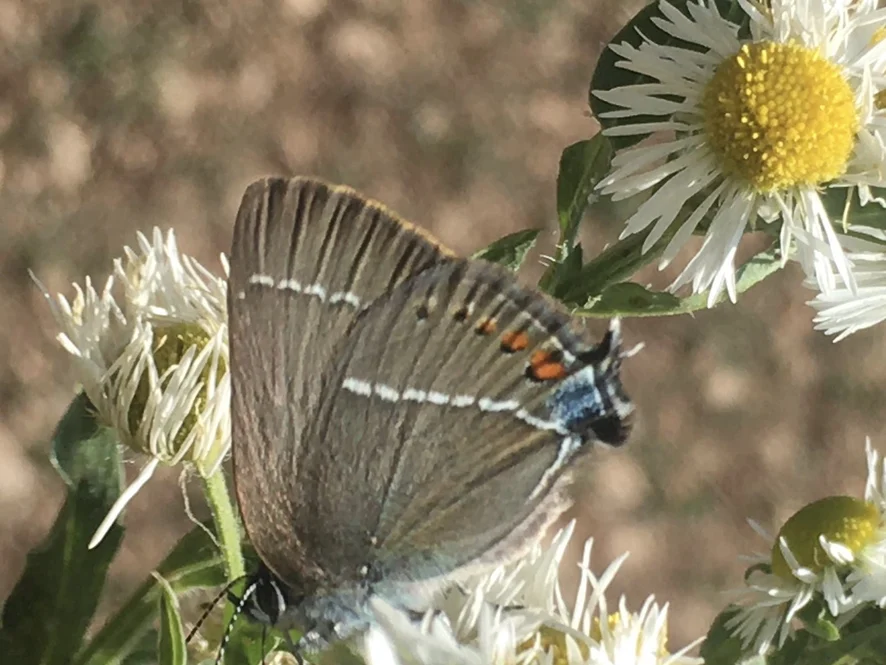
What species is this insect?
Satyrium spini (also Tuttiola spini)
